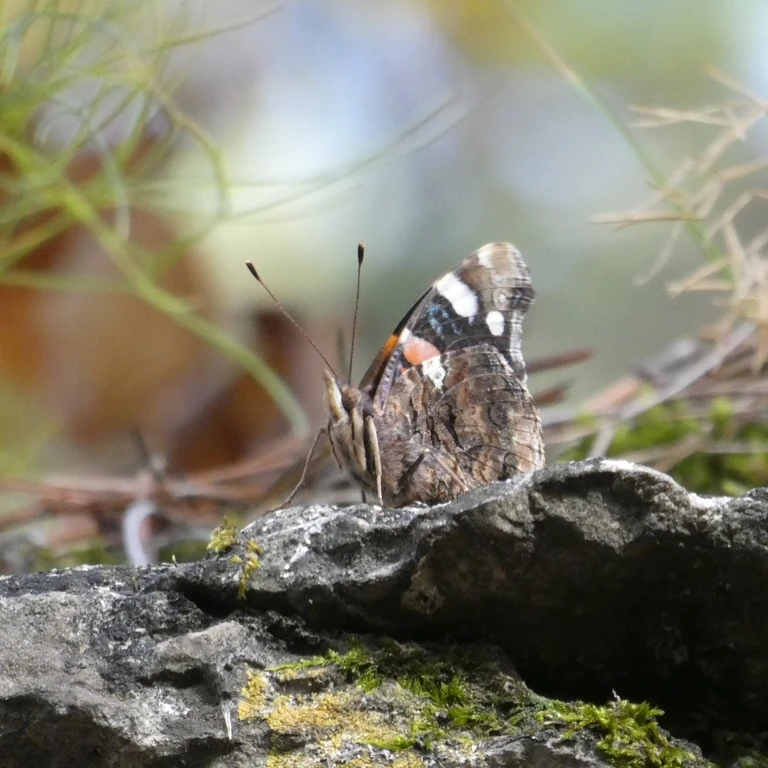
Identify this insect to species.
Vanessa atalanta
